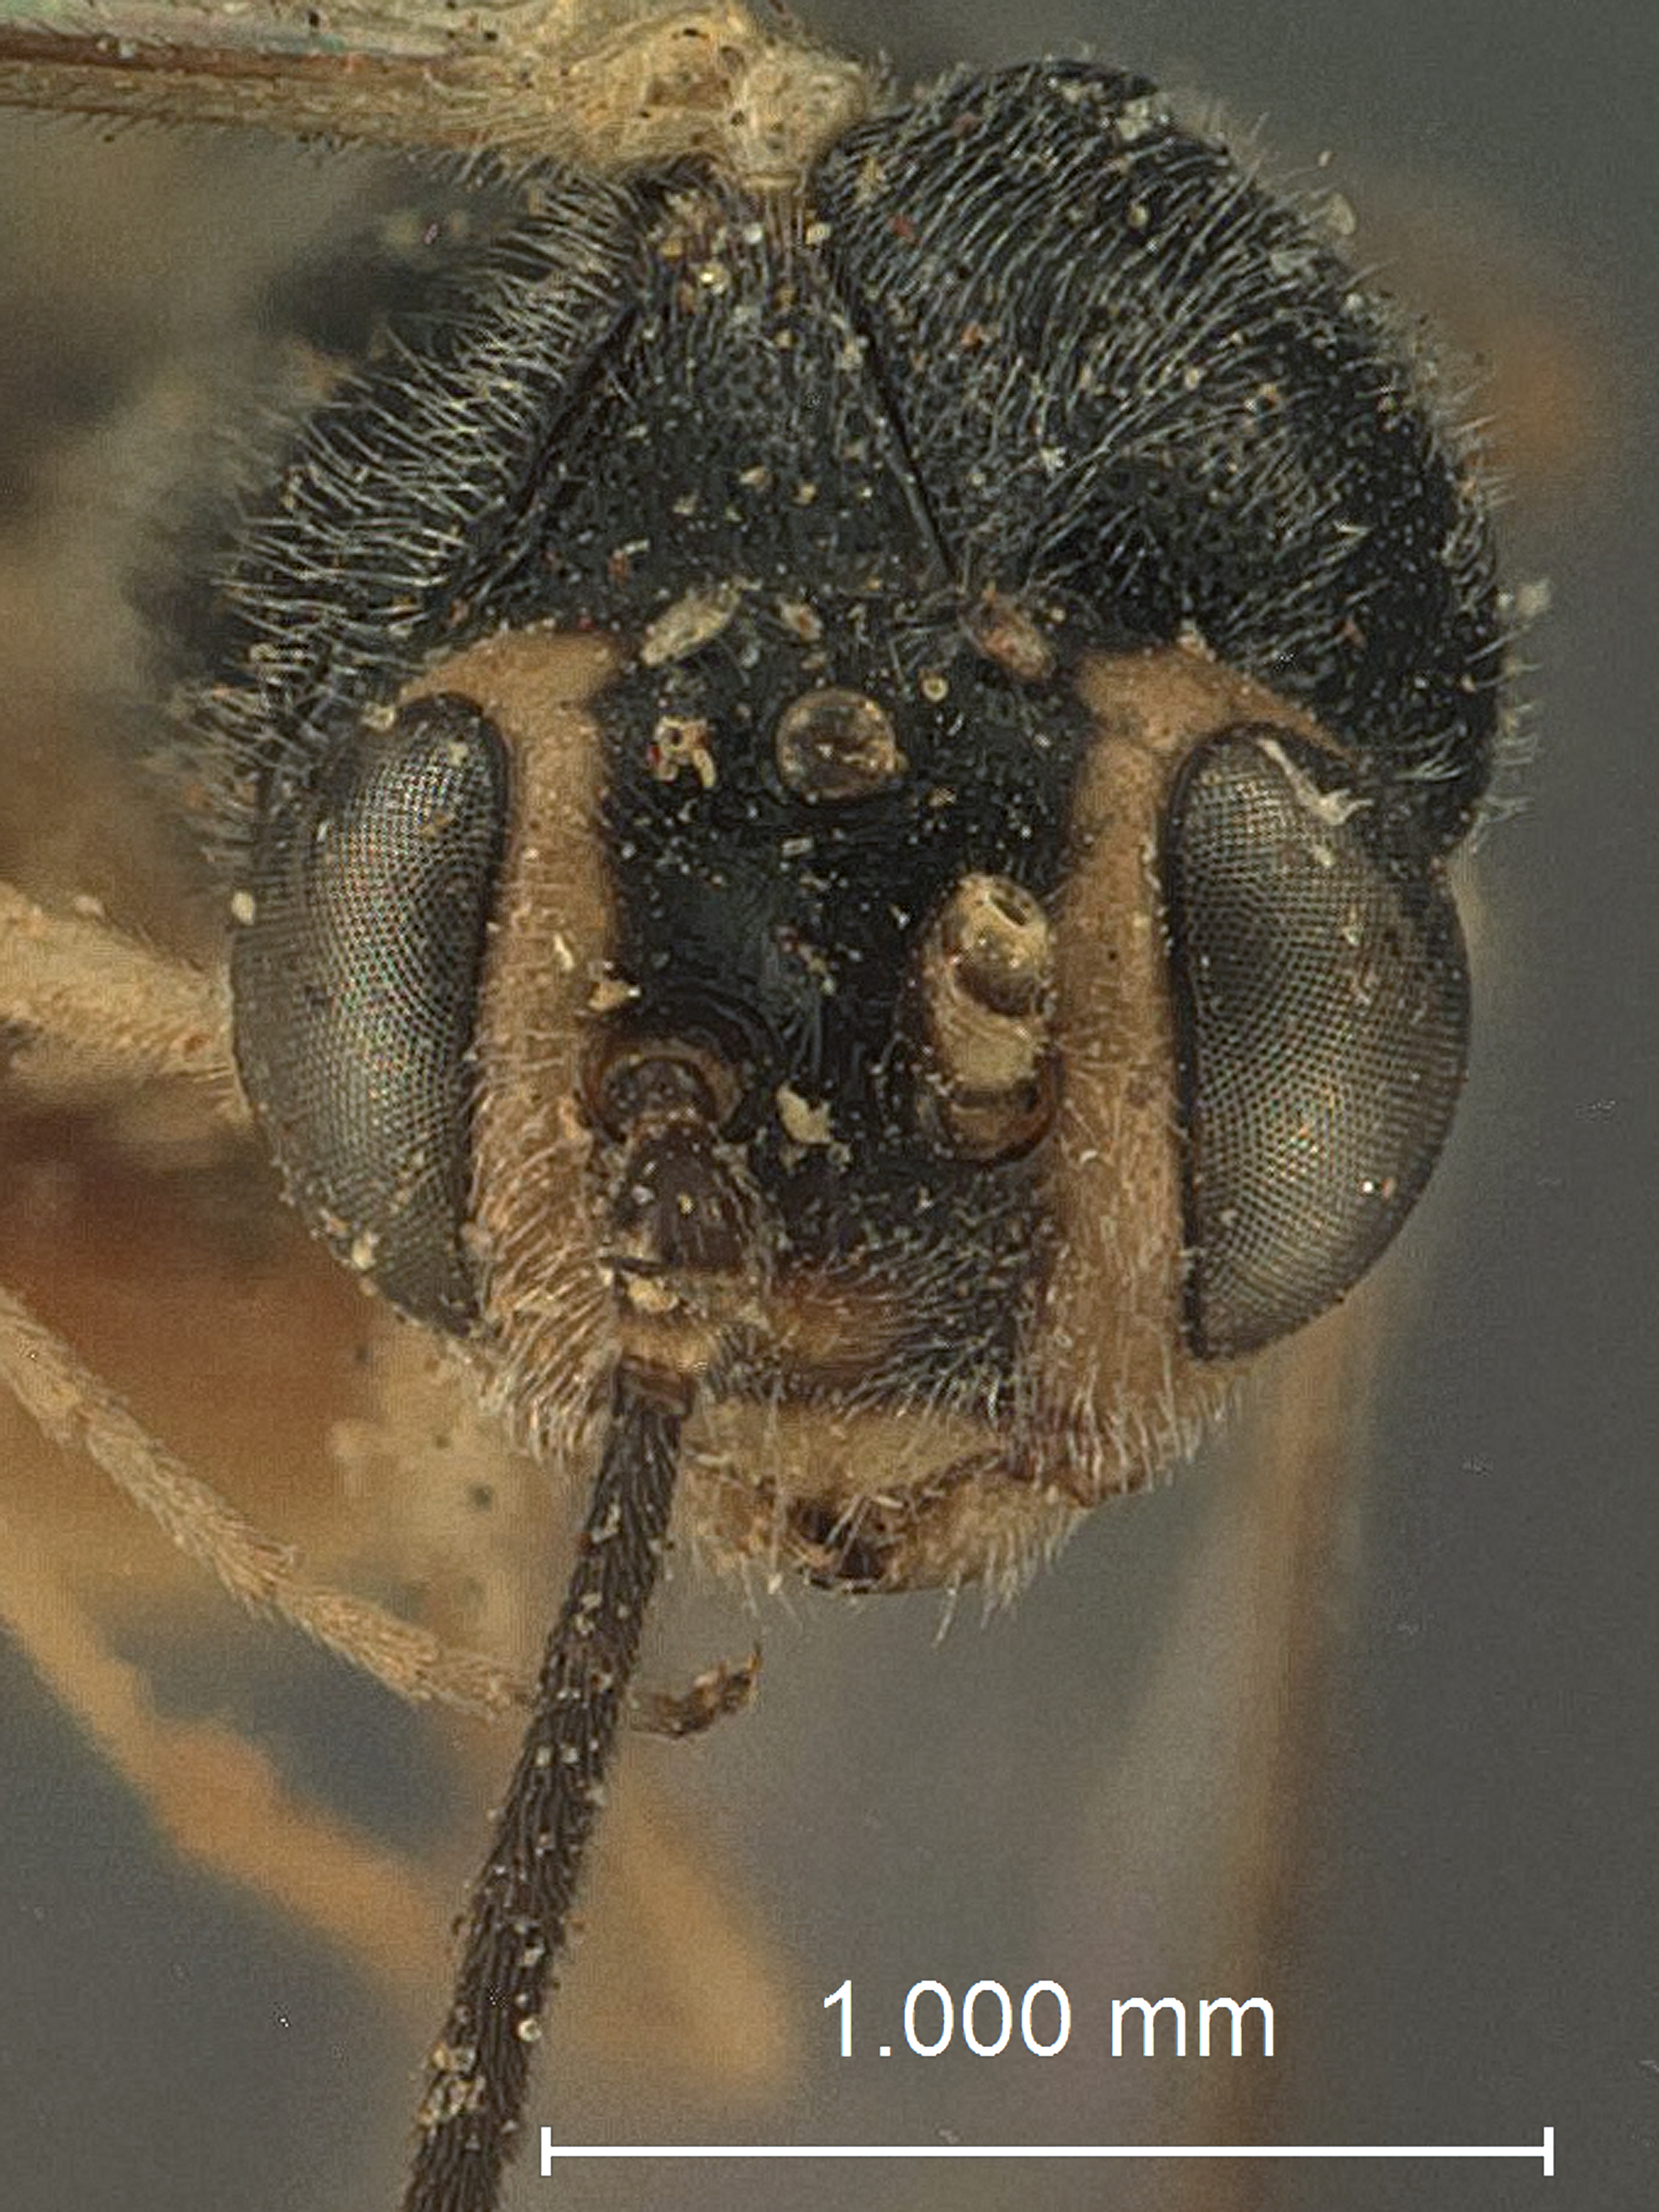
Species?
Cremastus rohweri
